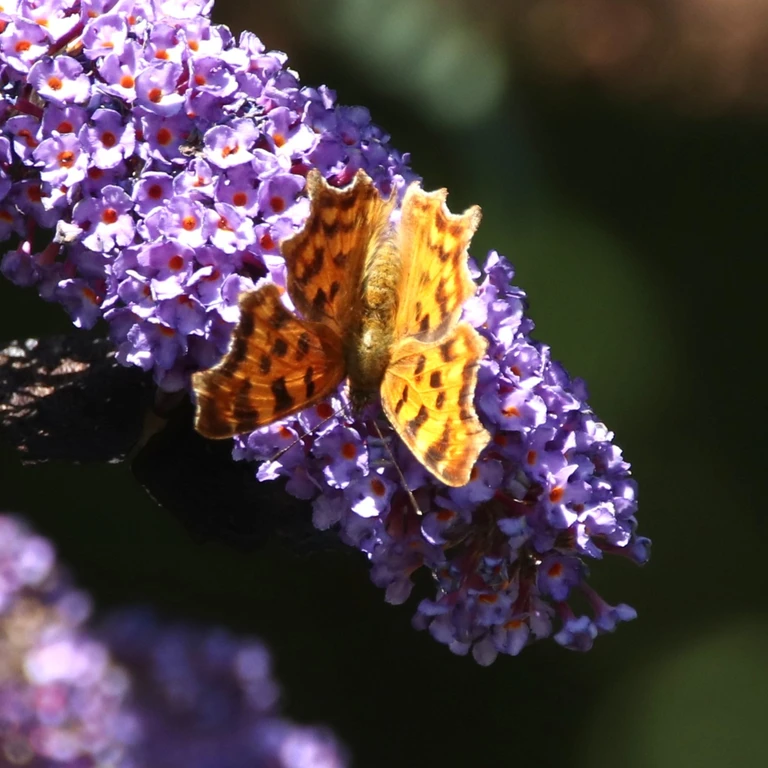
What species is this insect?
Polygonia c-album
